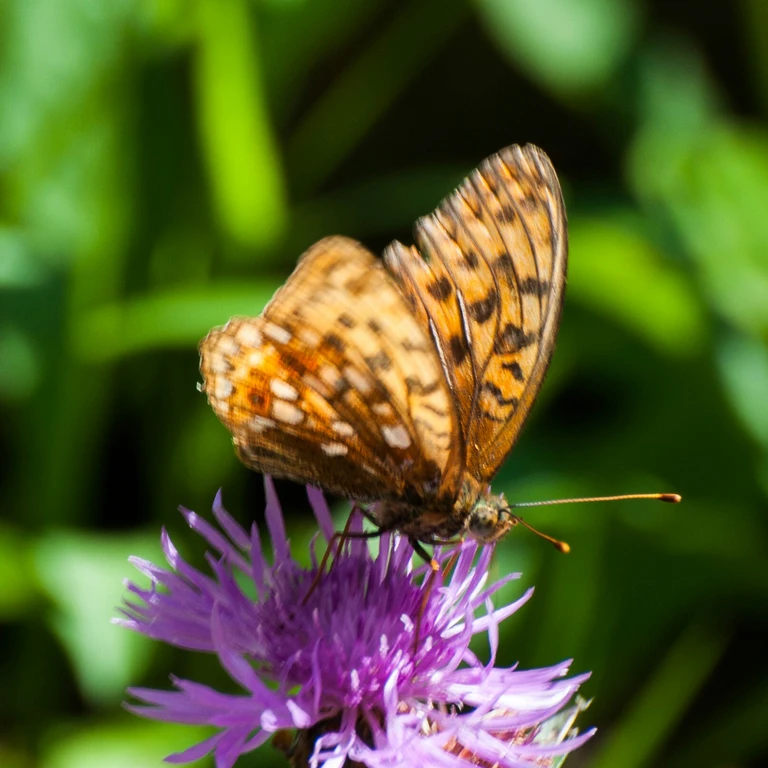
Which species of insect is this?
Fabriciana adippe
